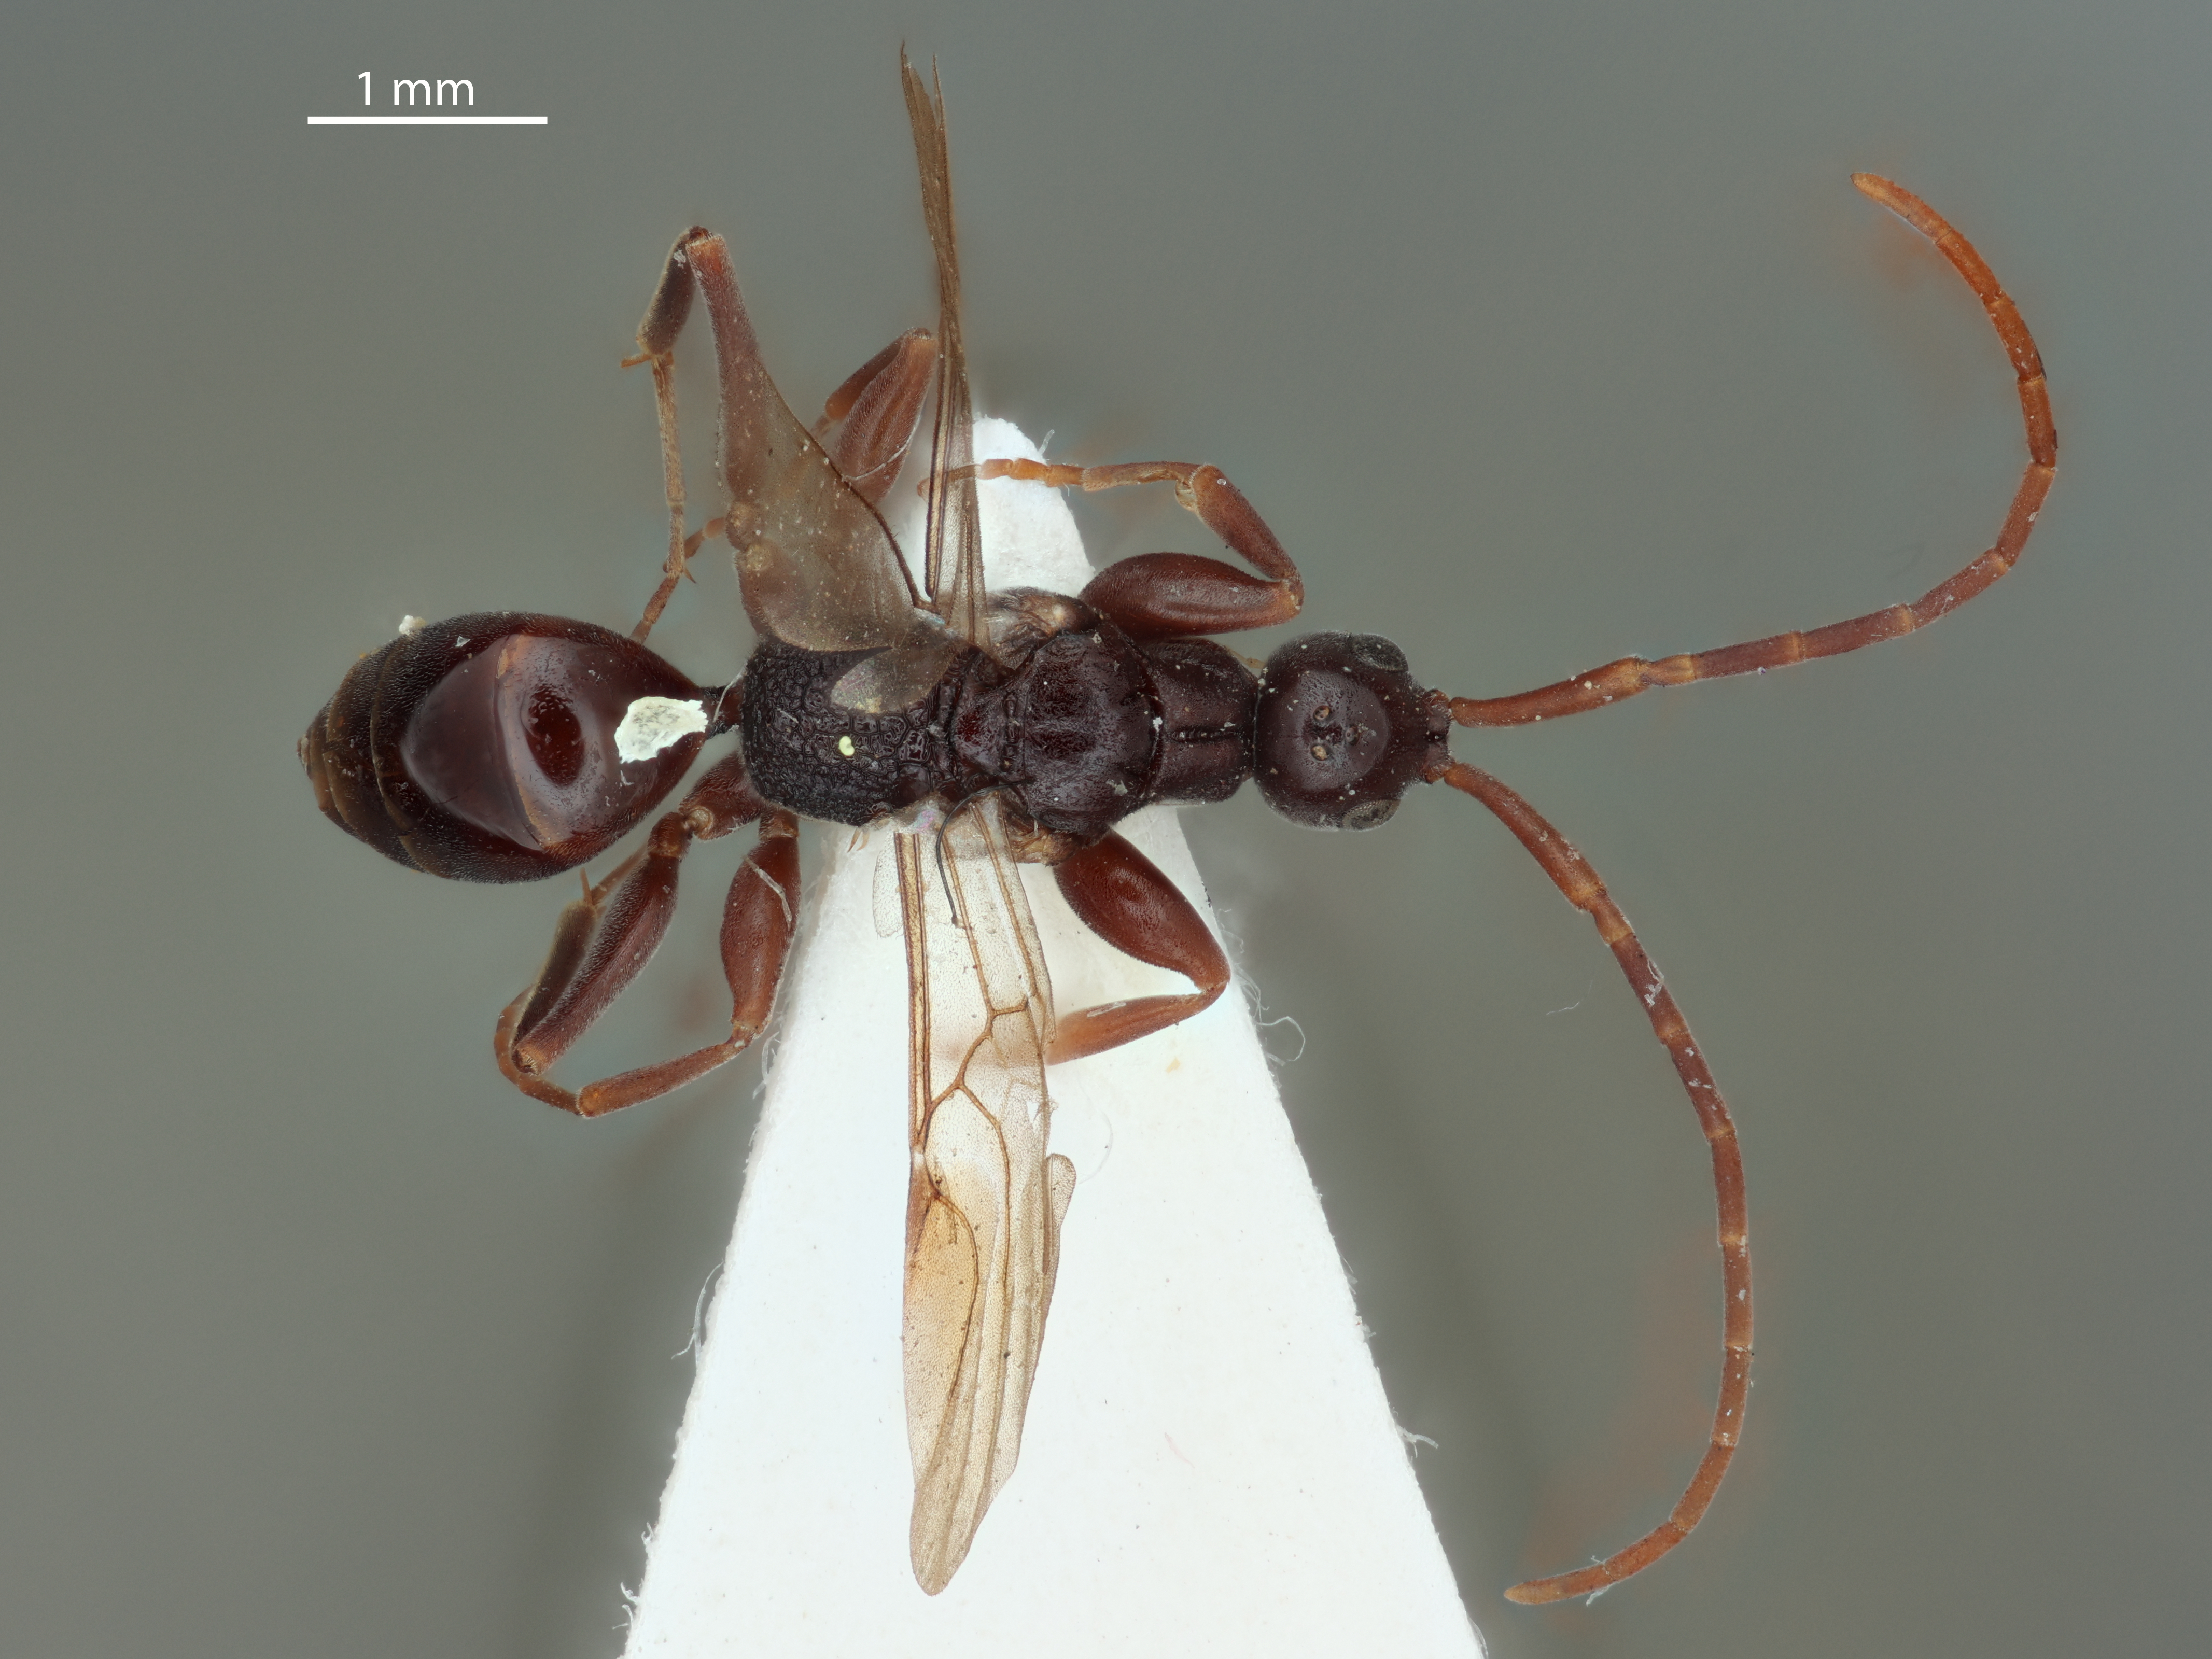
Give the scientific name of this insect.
Ampulicomorpha confusa
